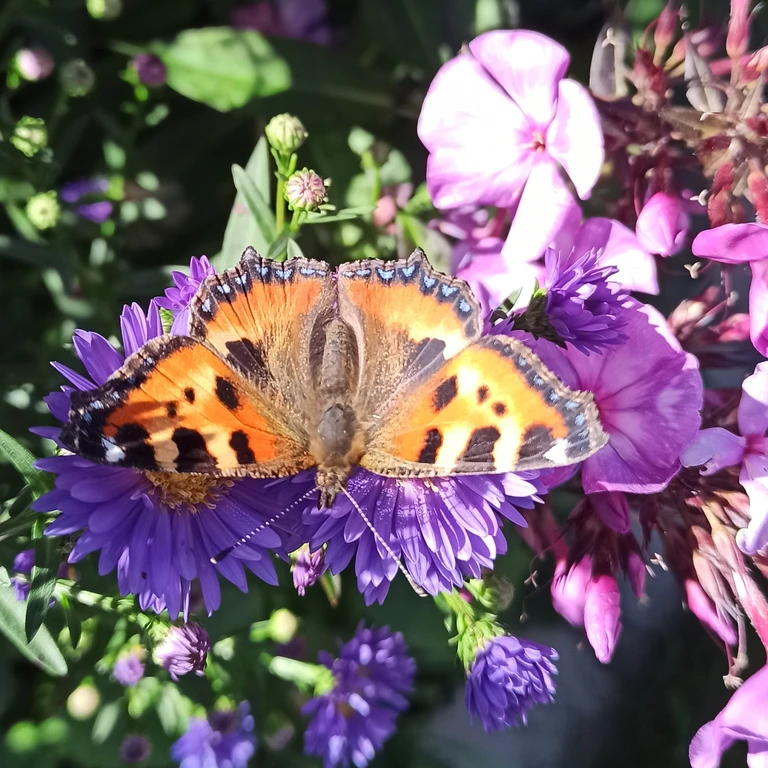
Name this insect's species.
Aglais urticae
